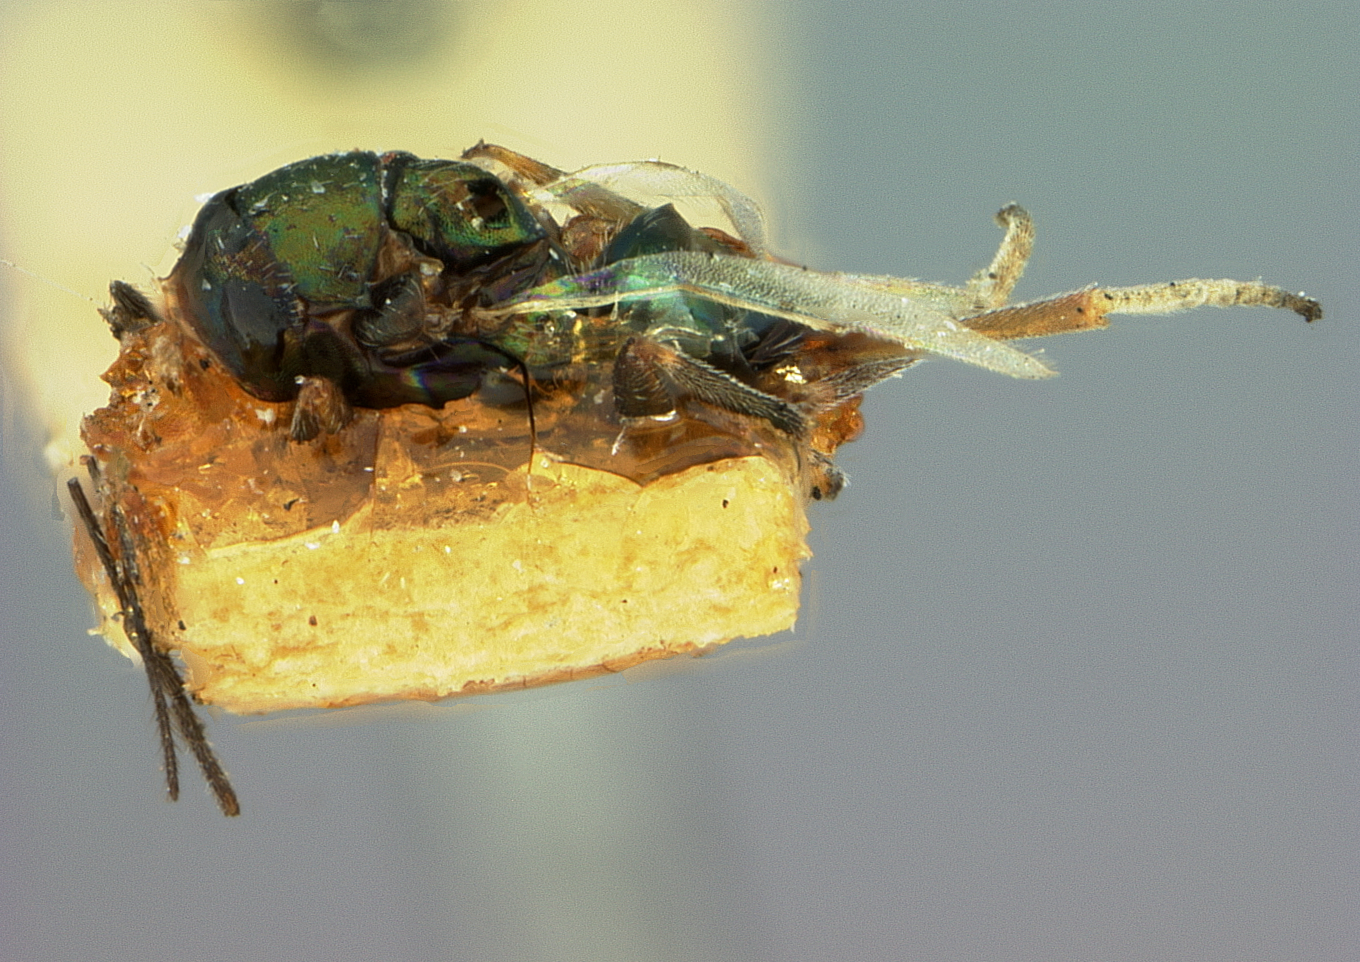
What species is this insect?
Tetranemus floridanus
